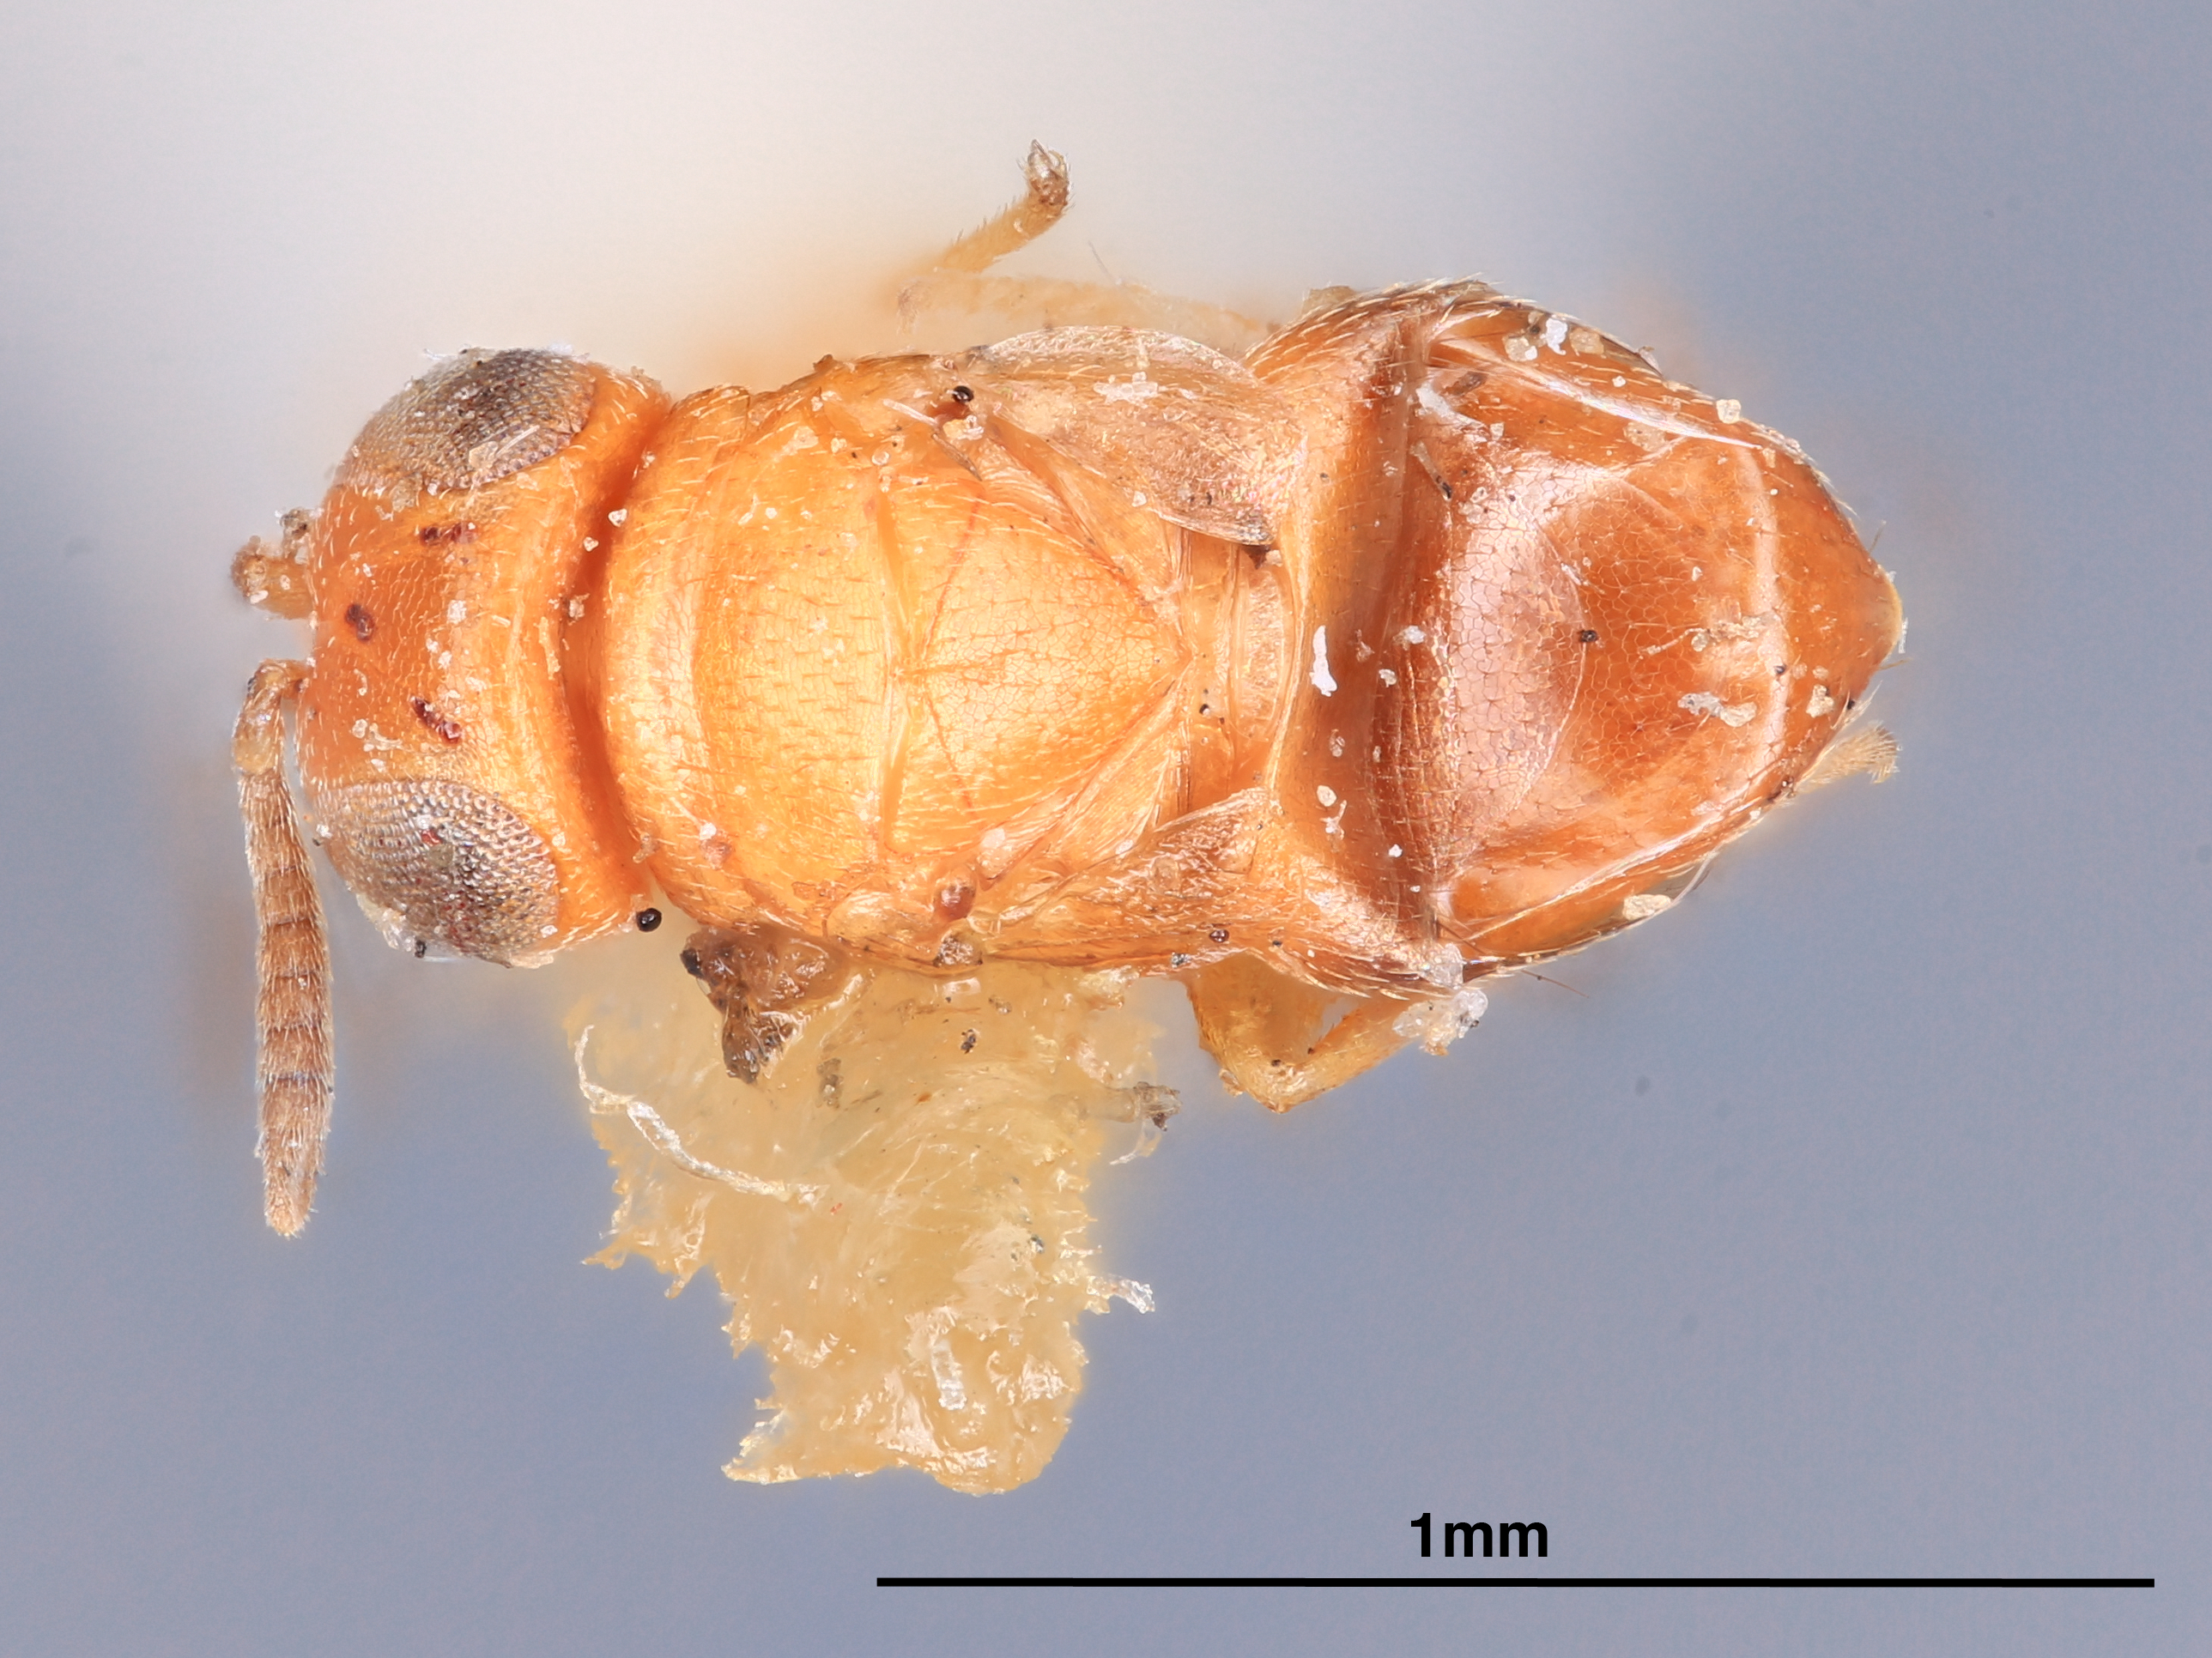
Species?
Aenasioidea ferrierei
